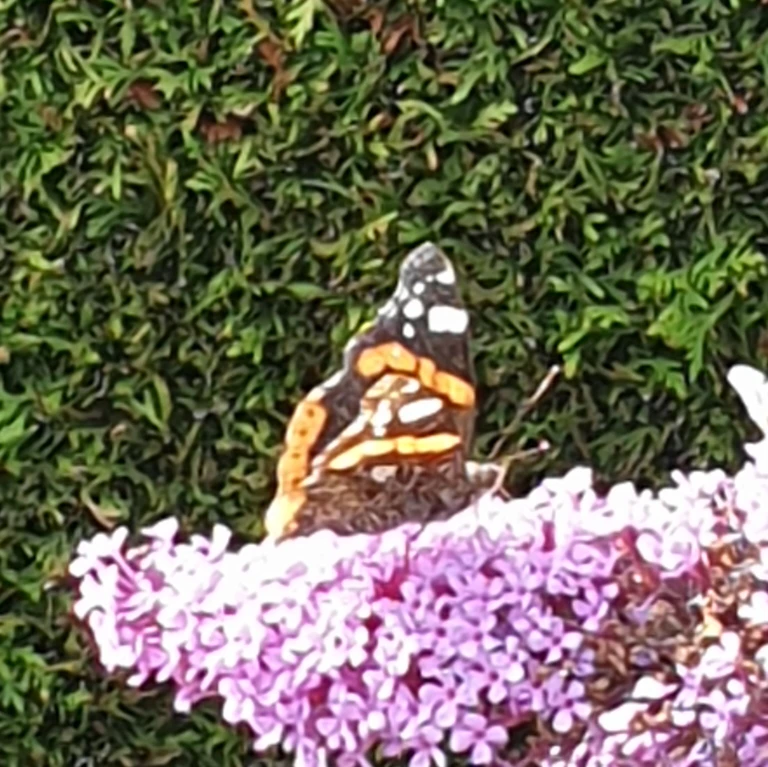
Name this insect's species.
Vanessa atalanta
